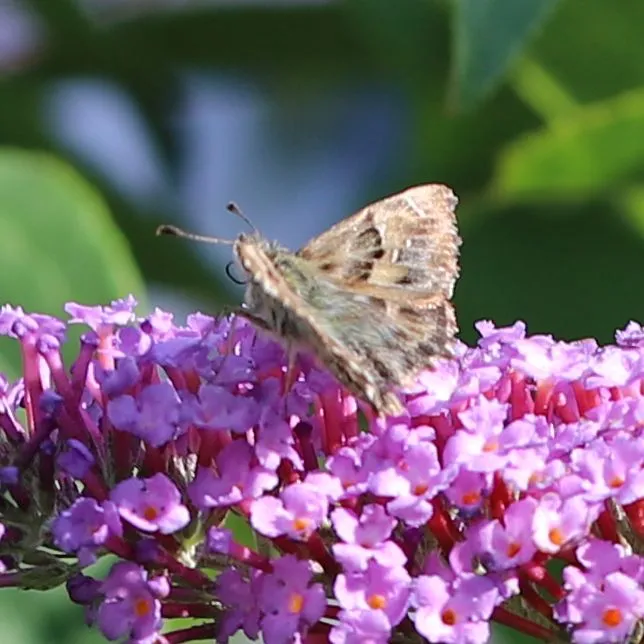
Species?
Carcharodus alceae
